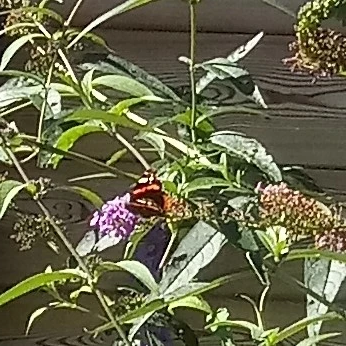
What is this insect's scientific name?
Vanessa atalanta
